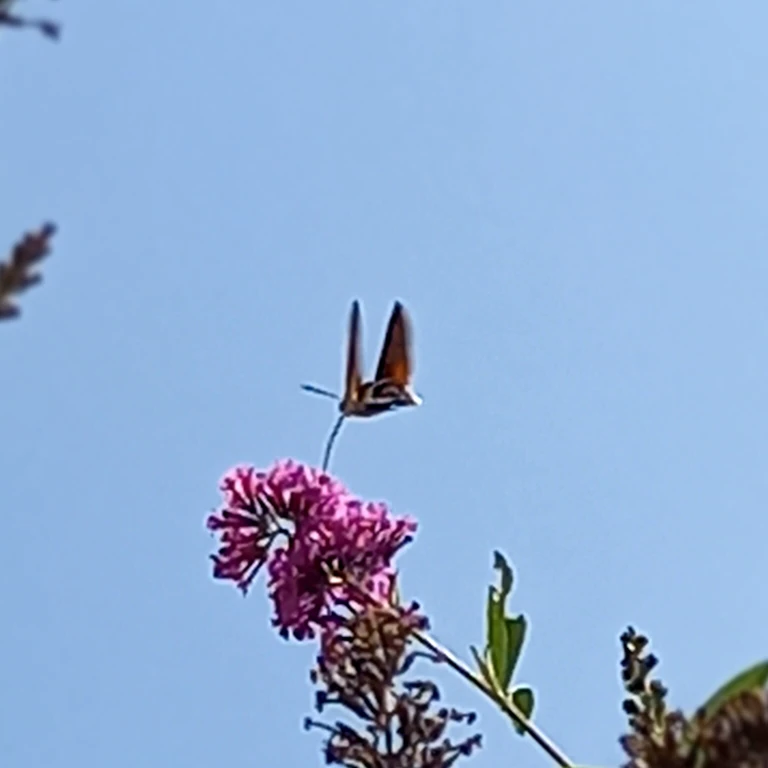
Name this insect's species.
Macroglossum stellatarum
